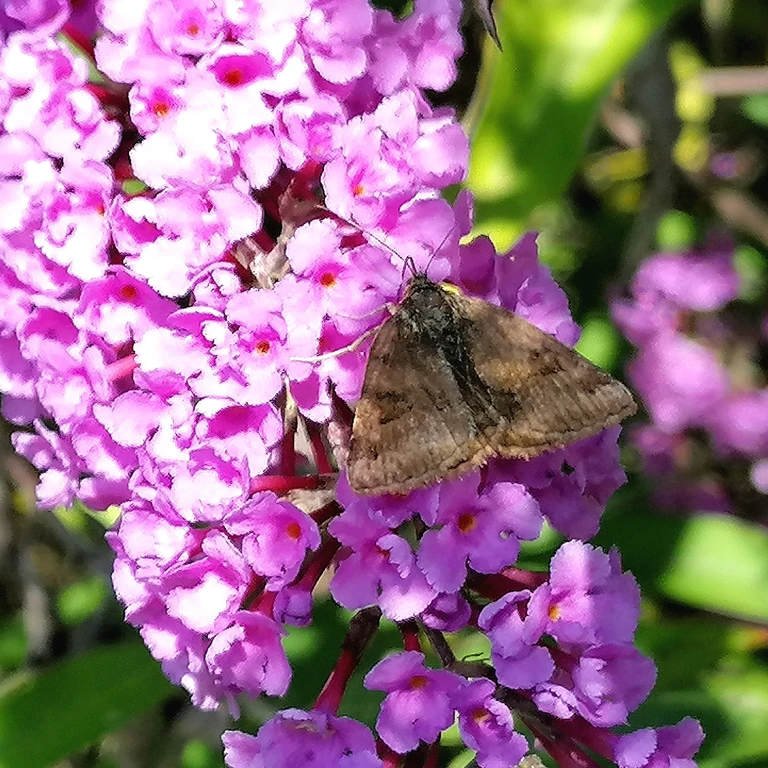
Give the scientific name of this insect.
Euclidia glyphica
